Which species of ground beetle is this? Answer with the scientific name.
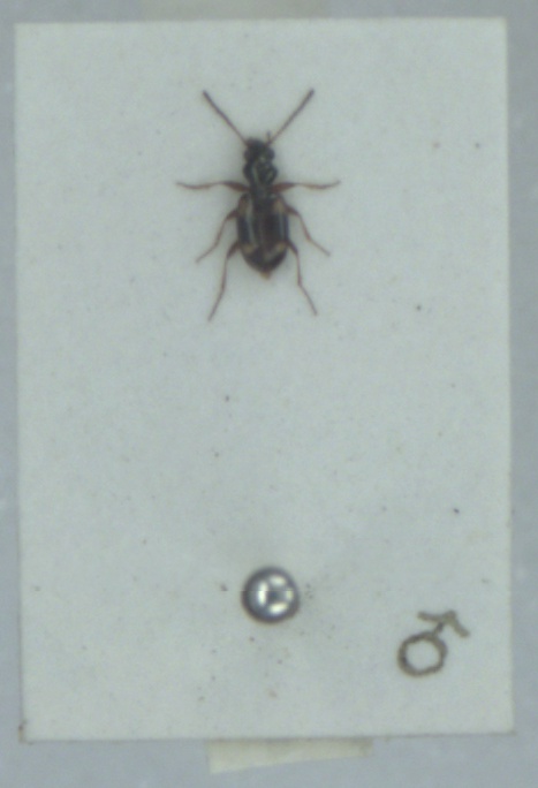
Bembidion quadrimaculatum
